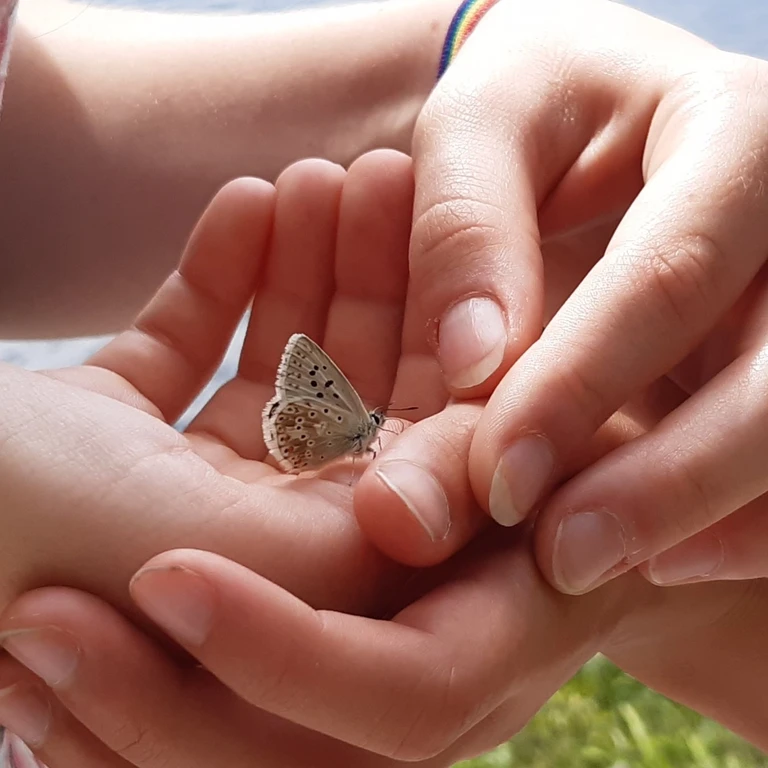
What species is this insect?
Lysandra coridon
